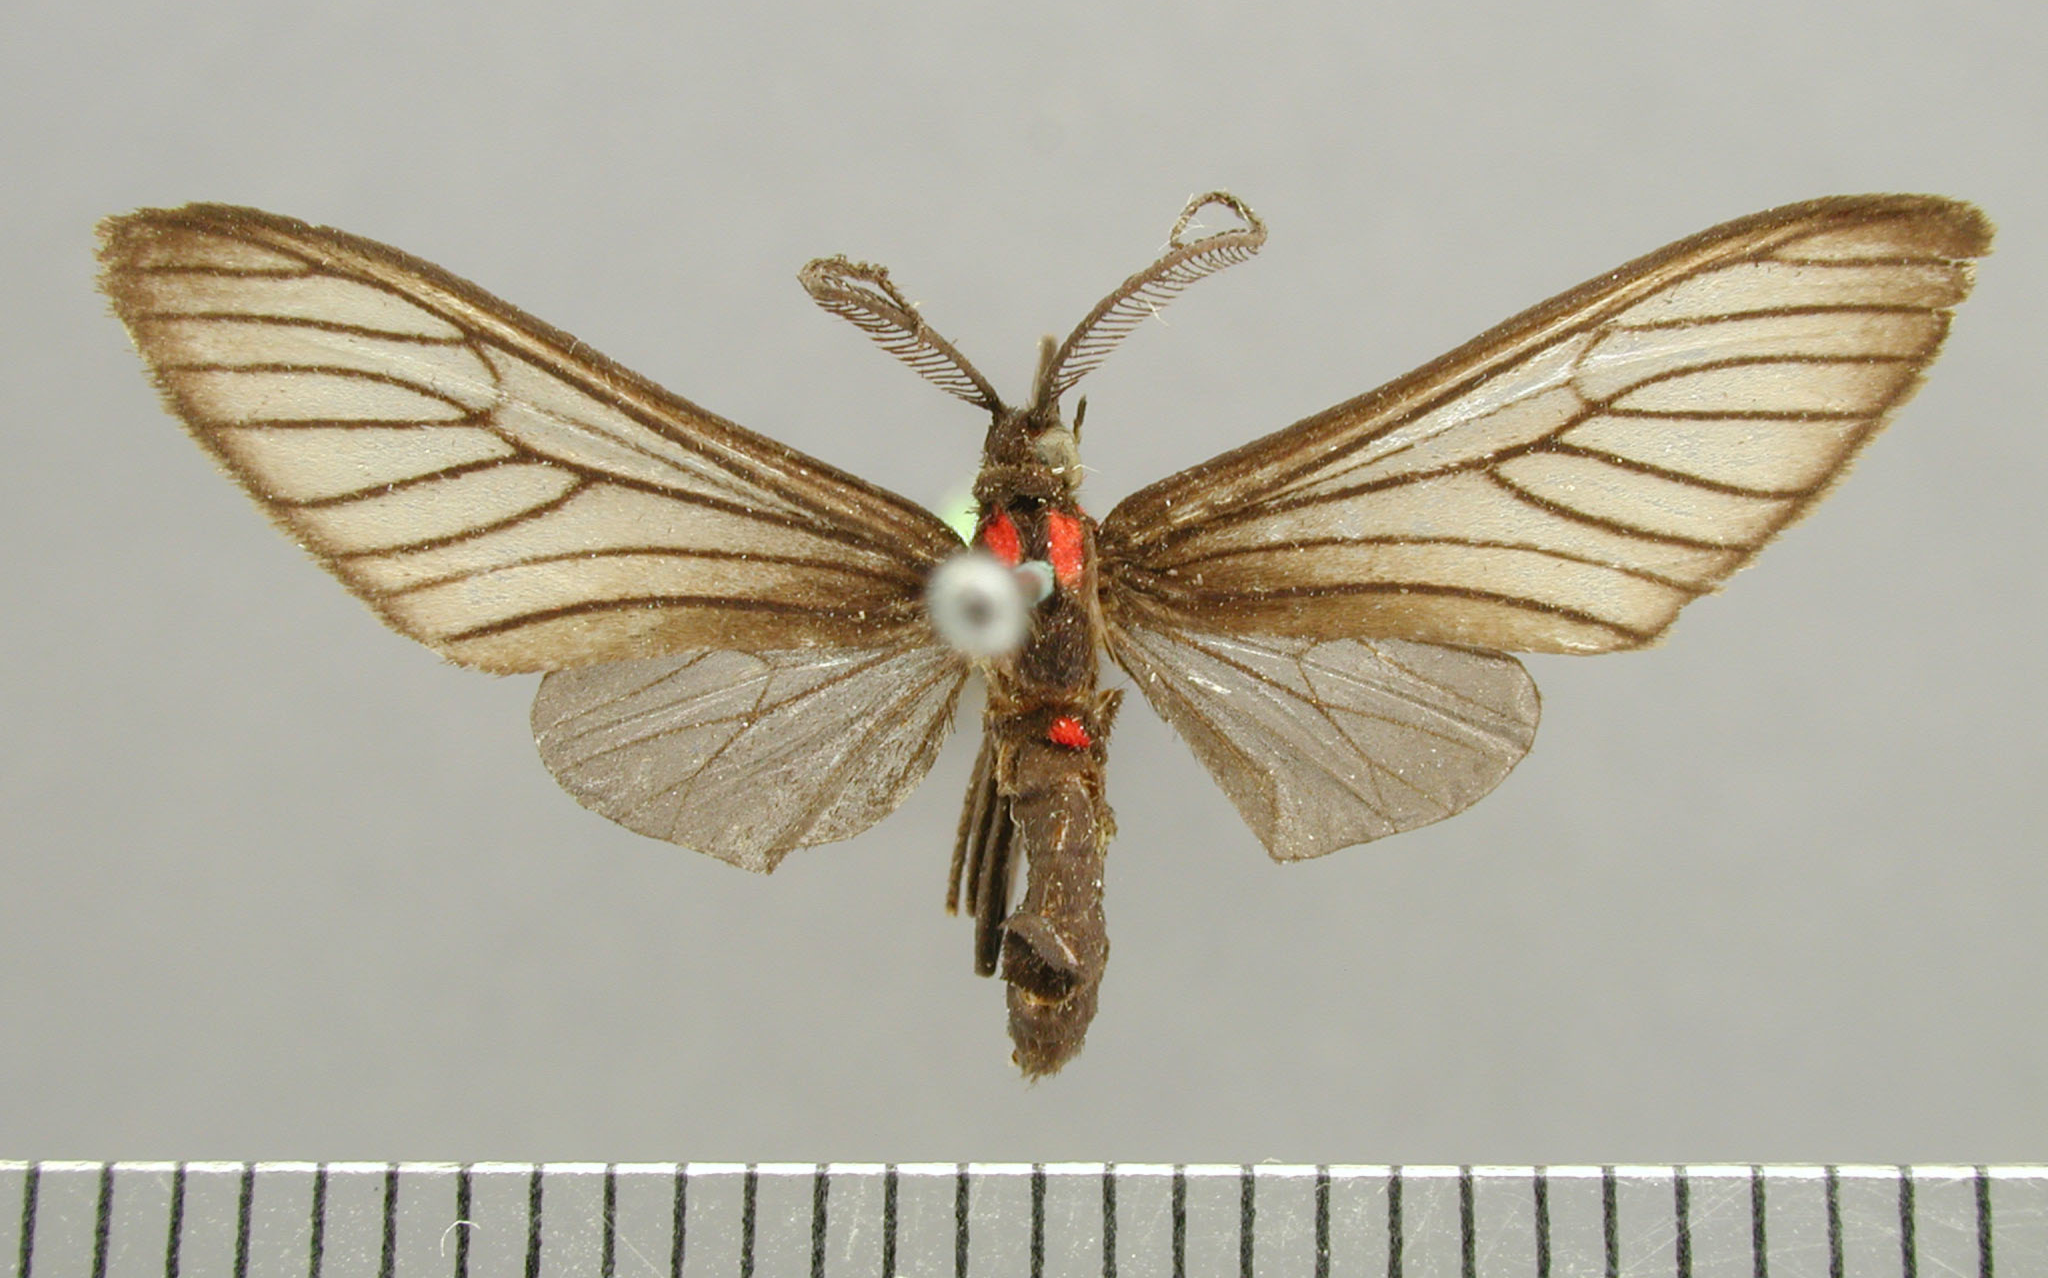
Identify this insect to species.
Chrostosoma fumosa
